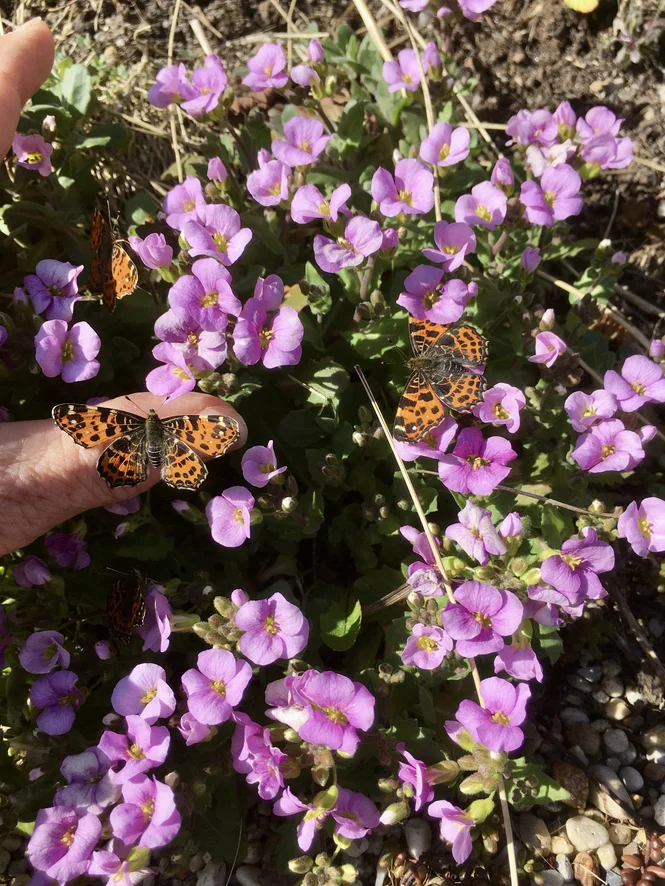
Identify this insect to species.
Araschnia levana
